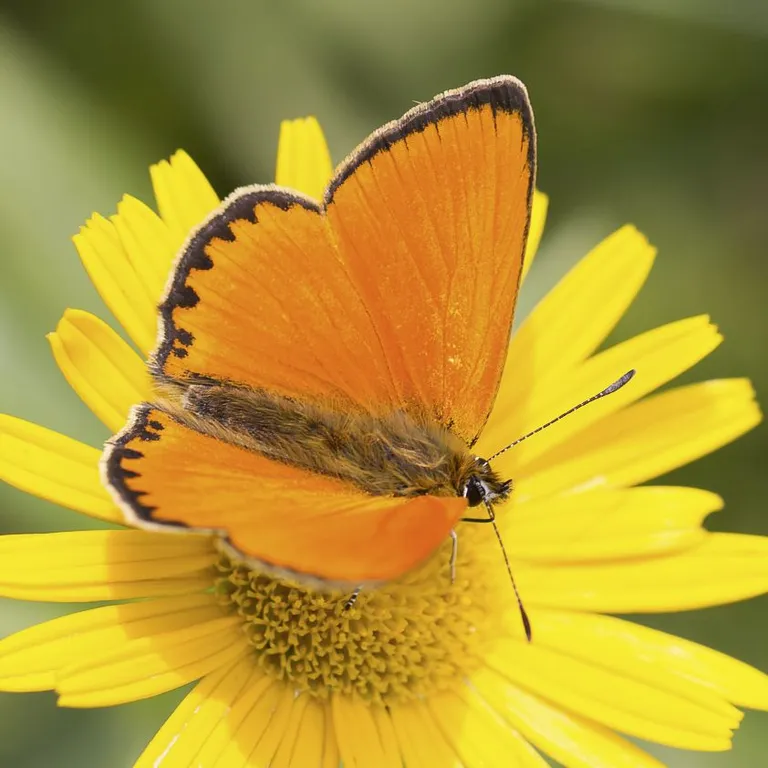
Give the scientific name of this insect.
Lycaena virgaureae
